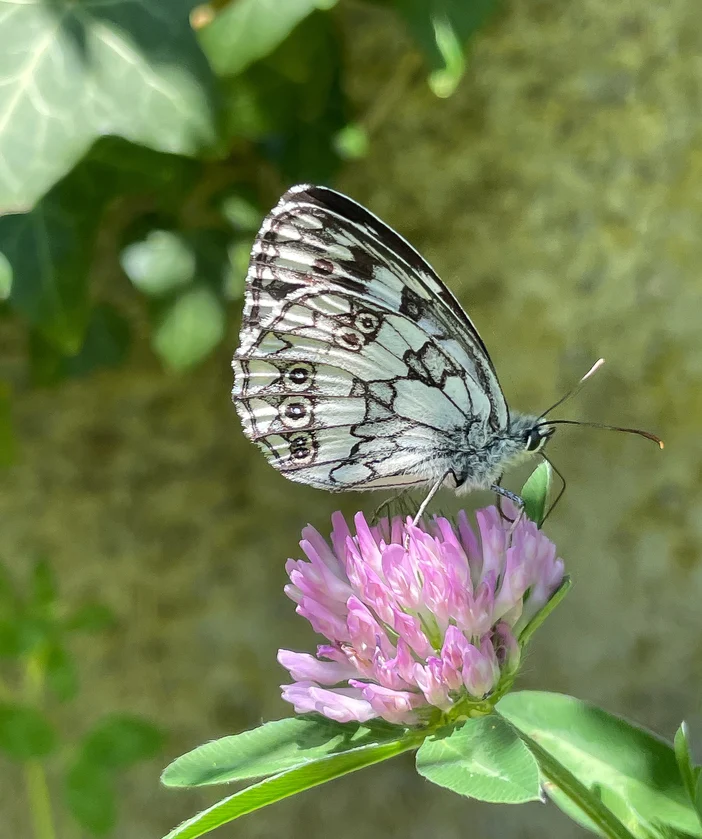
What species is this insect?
Melanargia galathea
